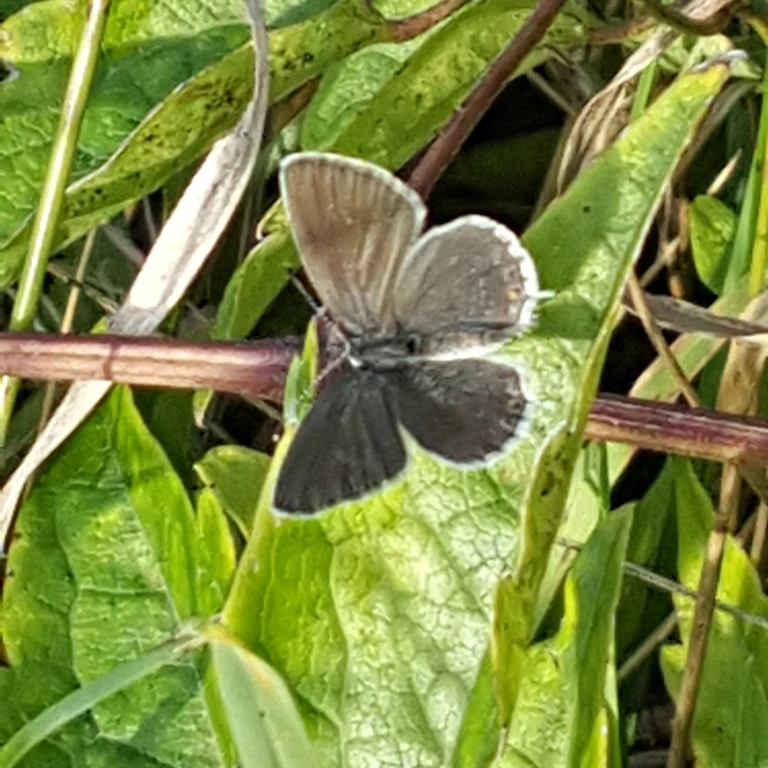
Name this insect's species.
Cupido argiades (also Elkalyce argiades)
